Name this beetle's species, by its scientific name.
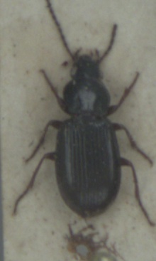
Pterostichus strenuus
